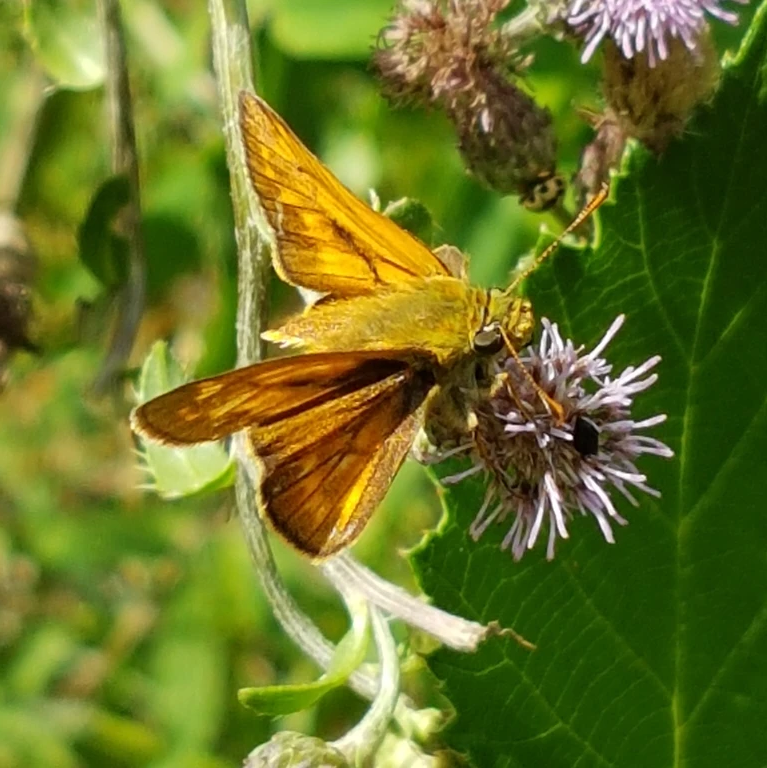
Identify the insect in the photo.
Ochlodes sylvanus (also Ochlodes venata)
